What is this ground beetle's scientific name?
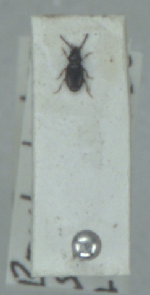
Elaphropus walkerianus
